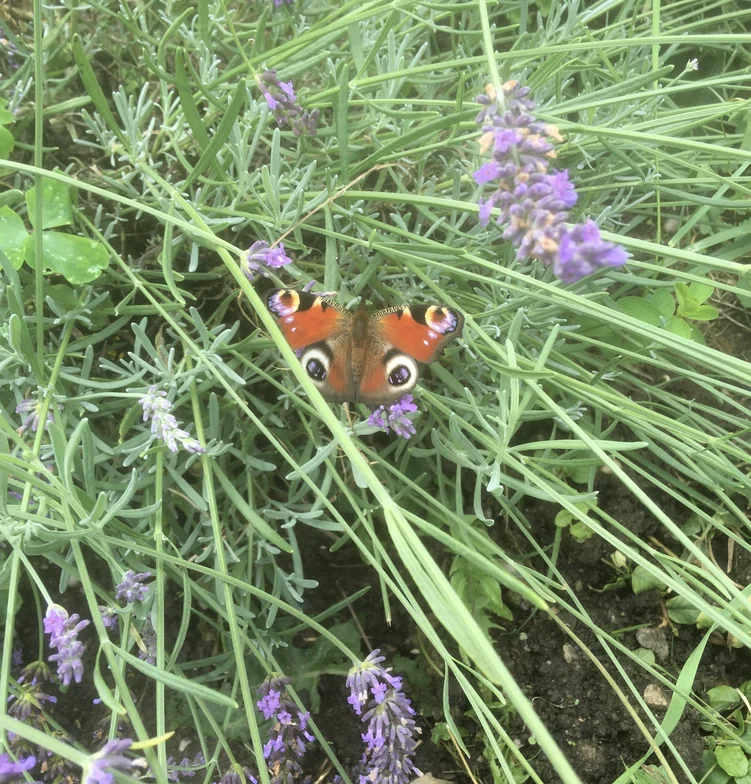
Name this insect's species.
Aglais io
